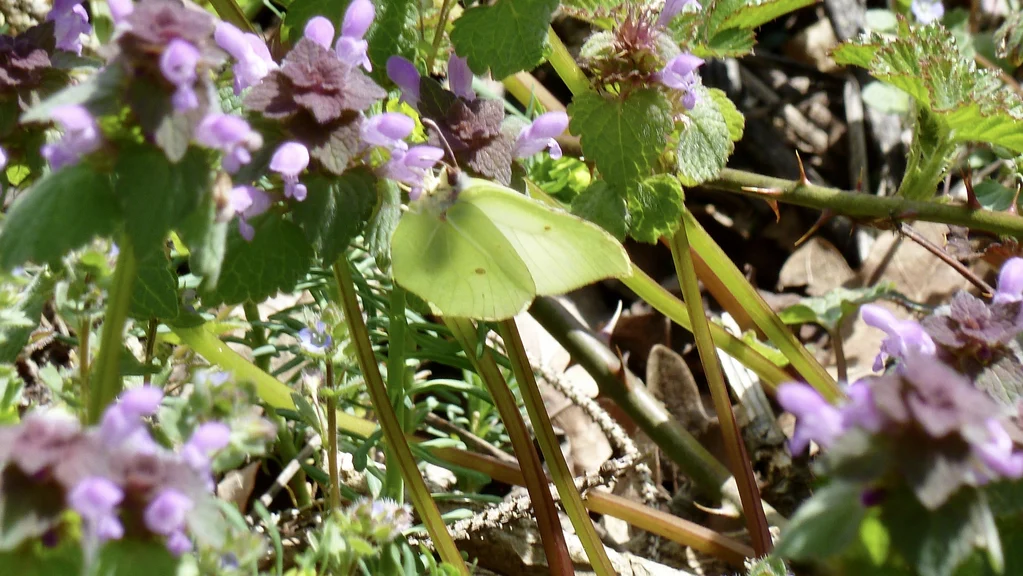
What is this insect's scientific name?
Gonepteryx rhamni
